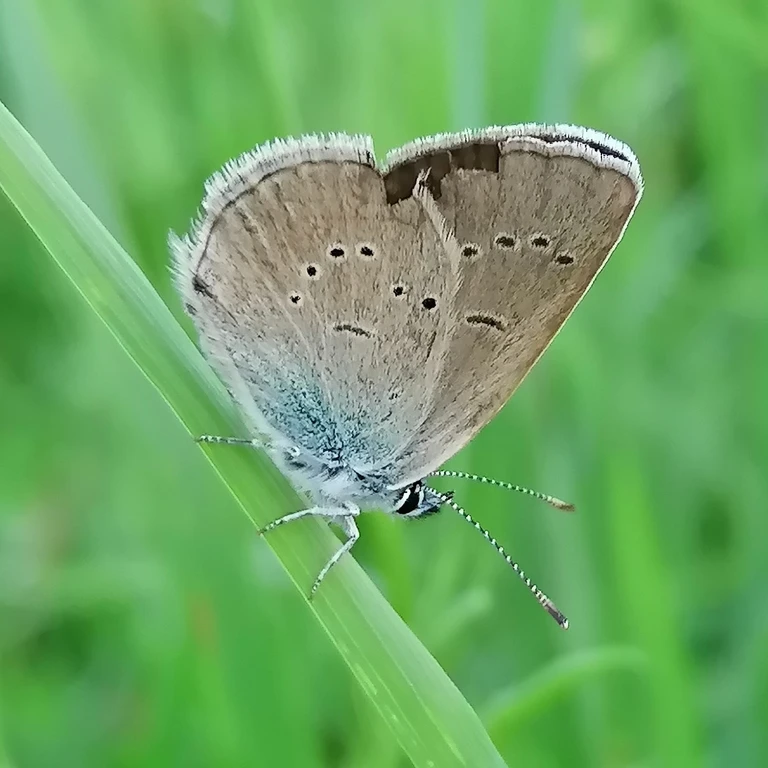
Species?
Cyaniris semiargus
